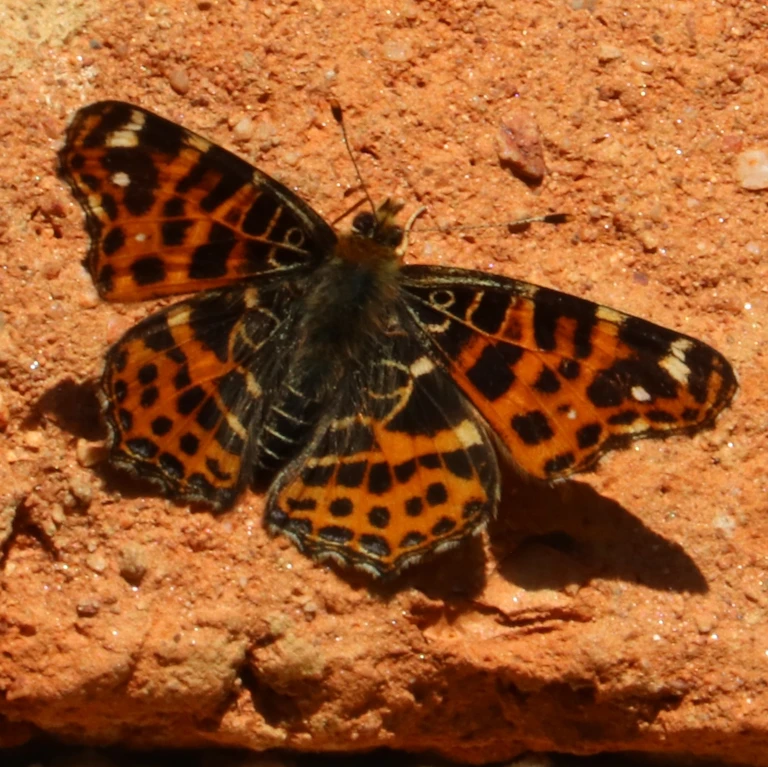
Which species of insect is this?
Araschnia levana
